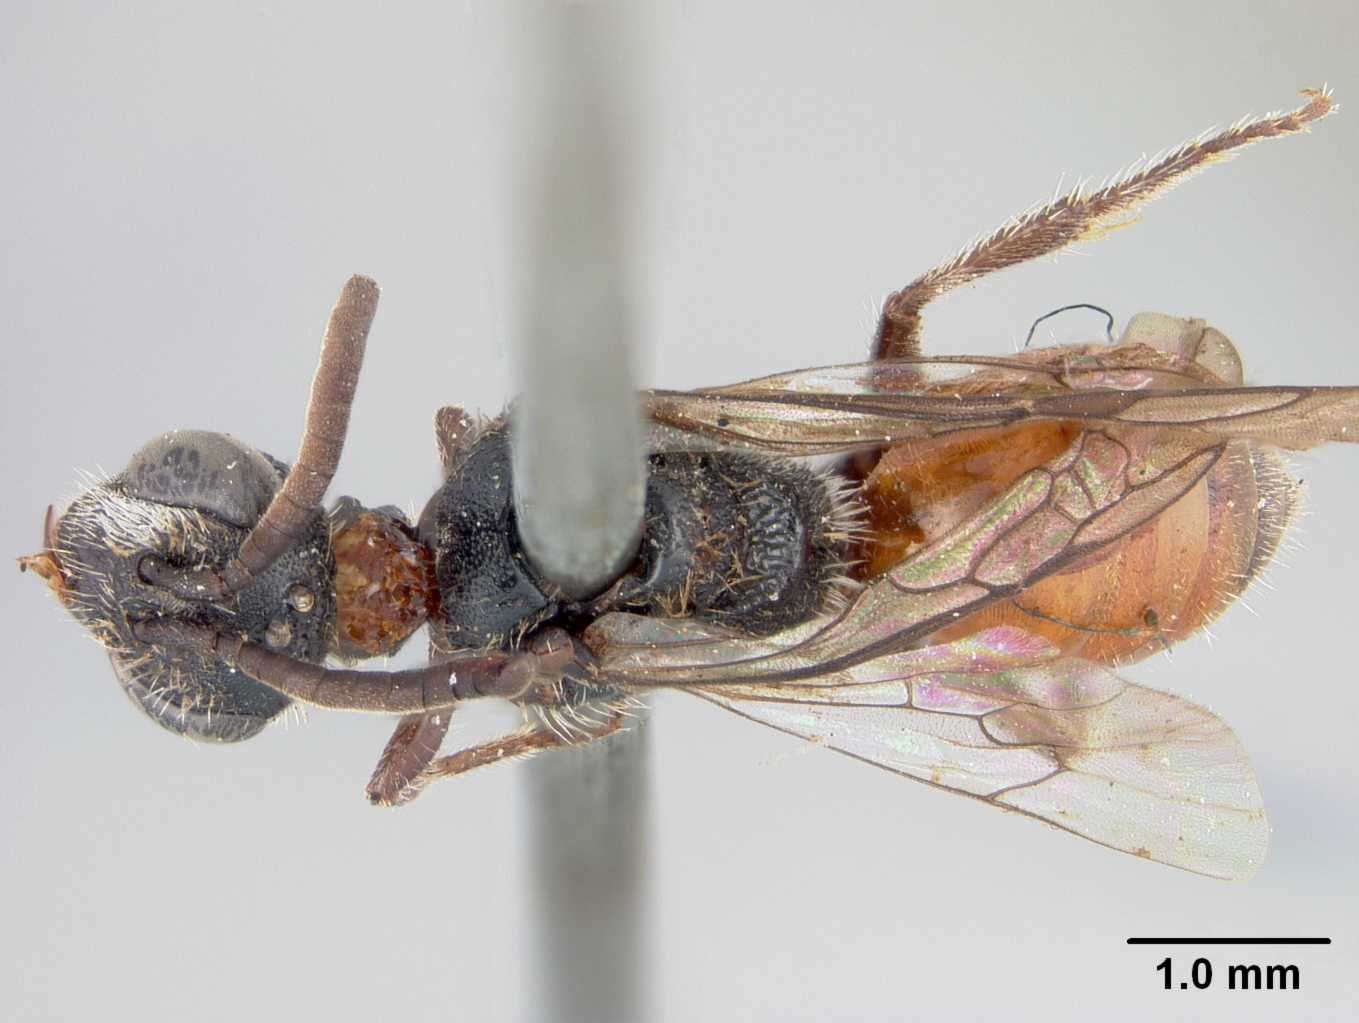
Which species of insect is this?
Sphecodes fragariae
